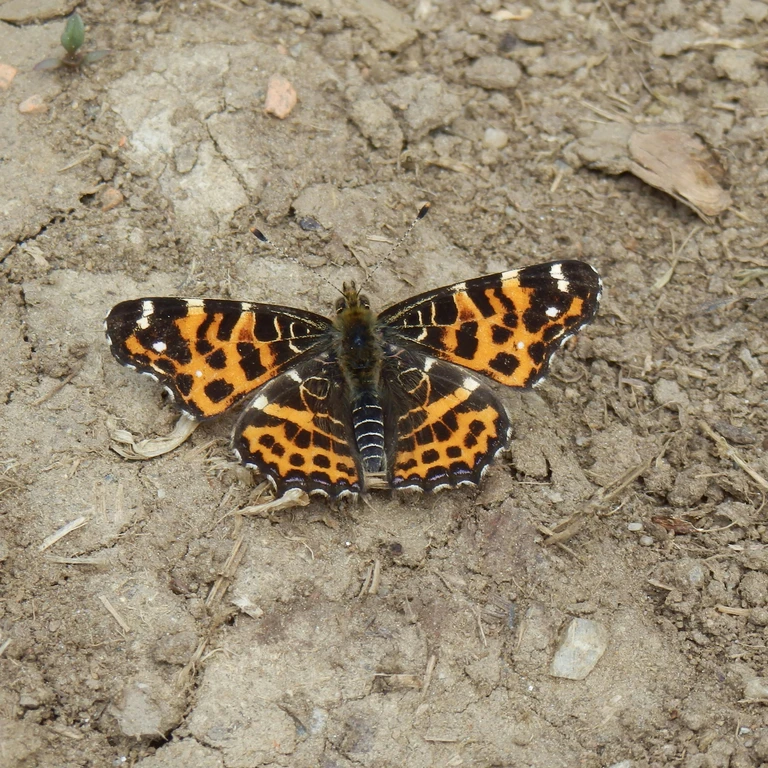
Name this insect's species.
Araschnia levana
